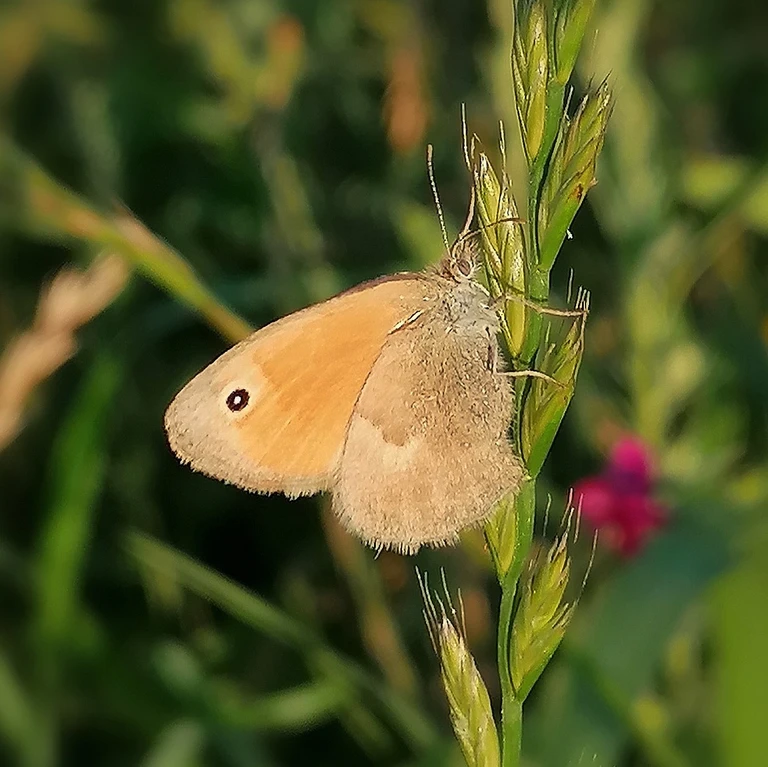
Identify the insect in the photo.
Coenonympha pamphilus
